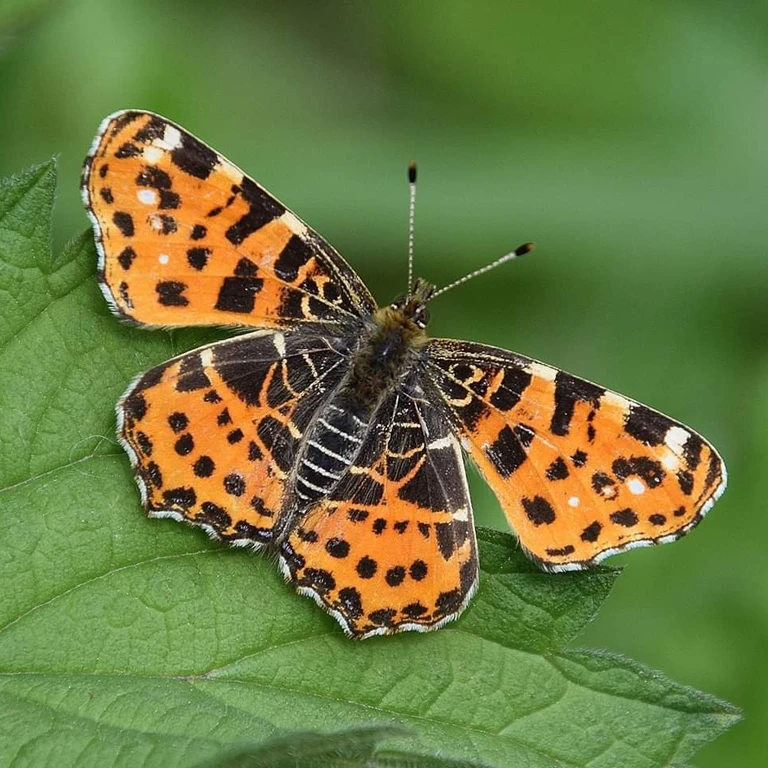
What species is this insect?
Araschnia levana
